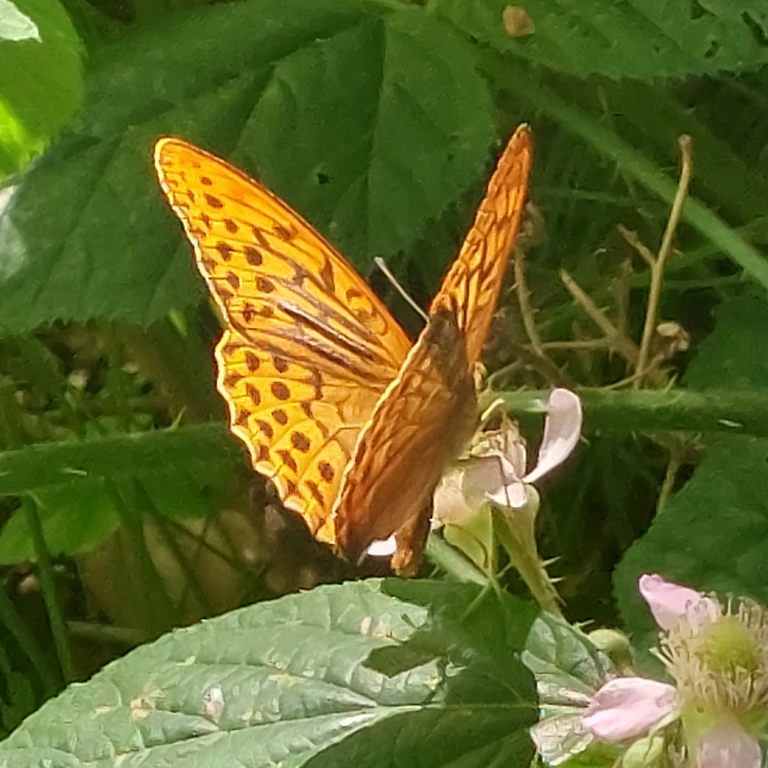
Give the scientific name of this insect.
Argynnis paphia
